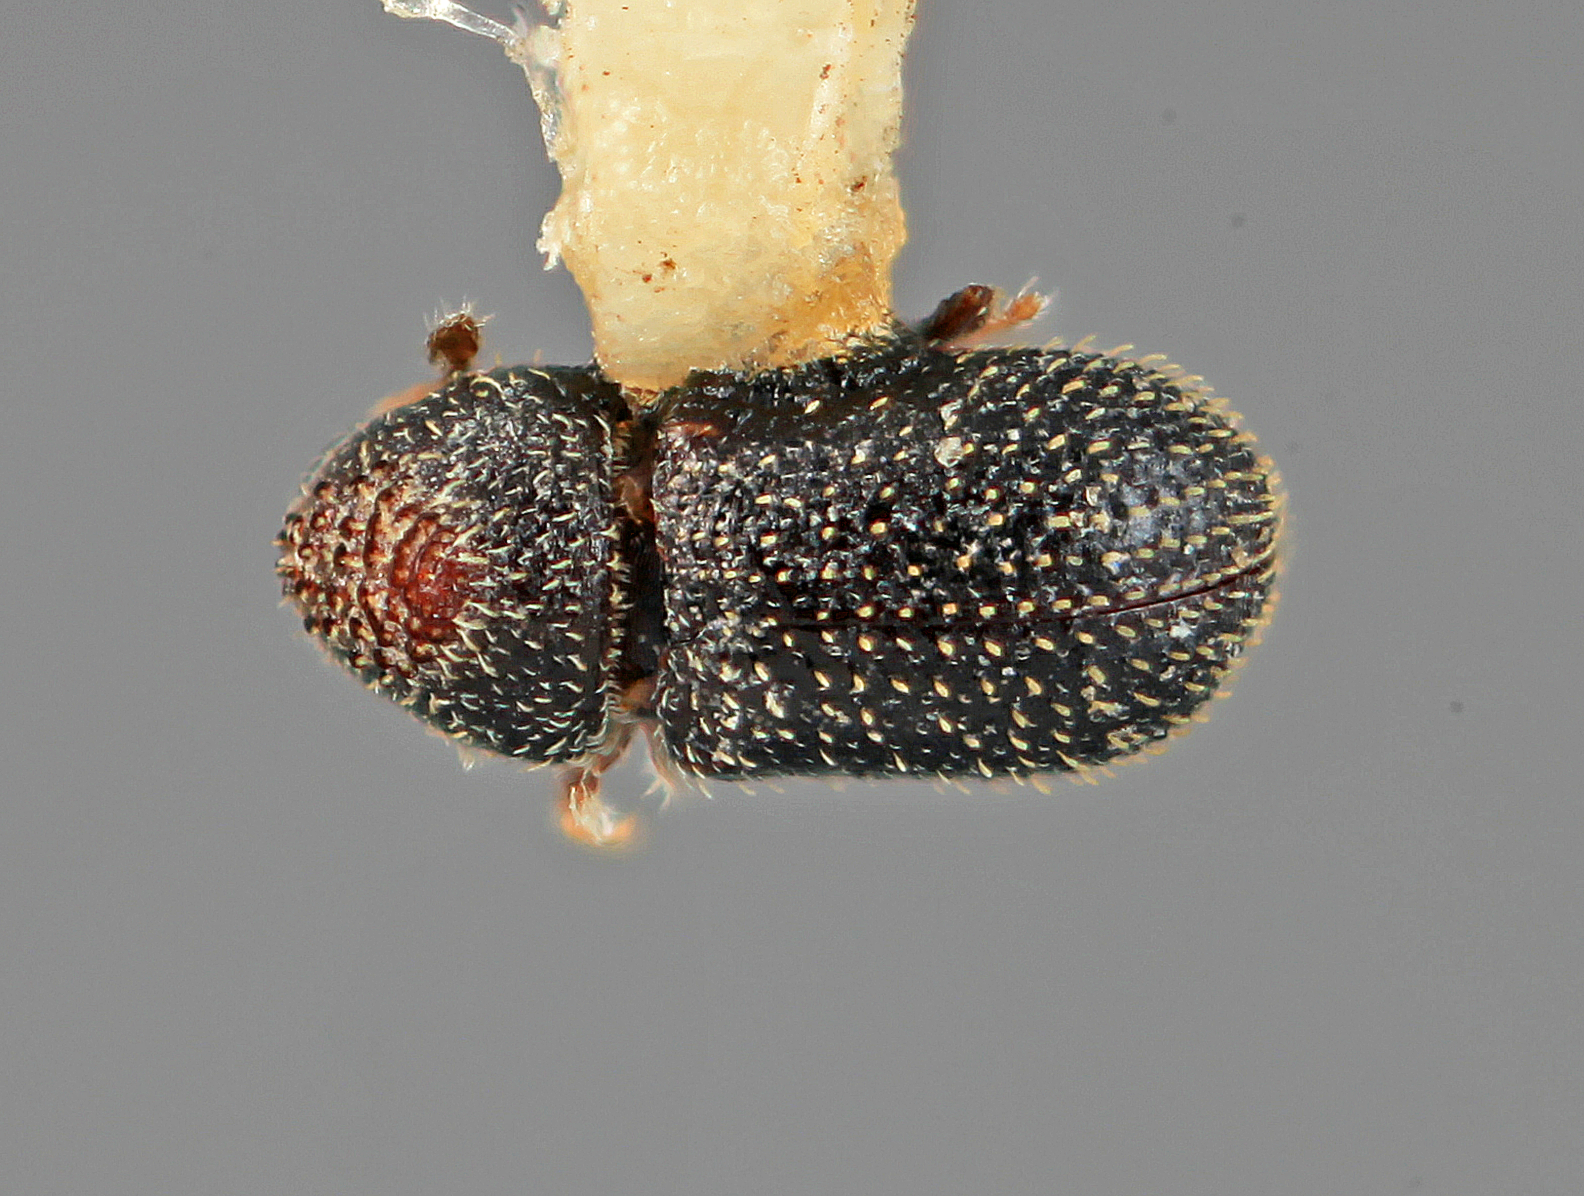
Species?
Pseudothysanoes yuccavorus
